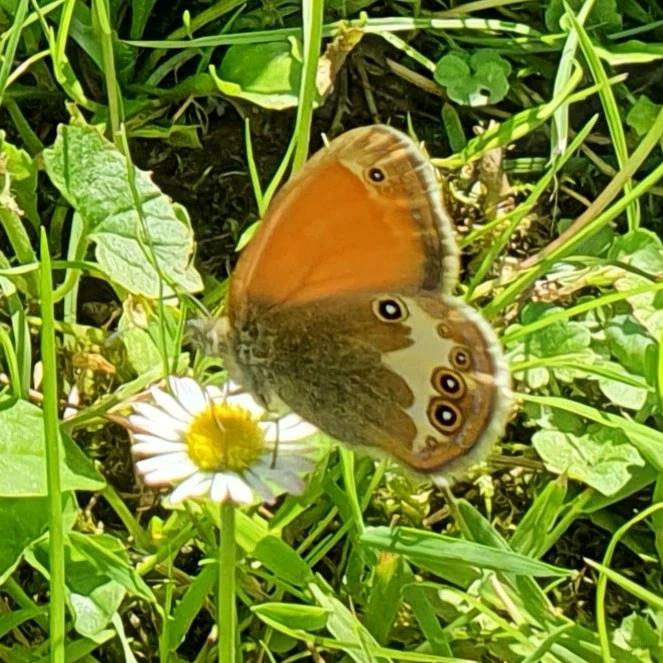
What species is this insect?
Coenonympha arcania
